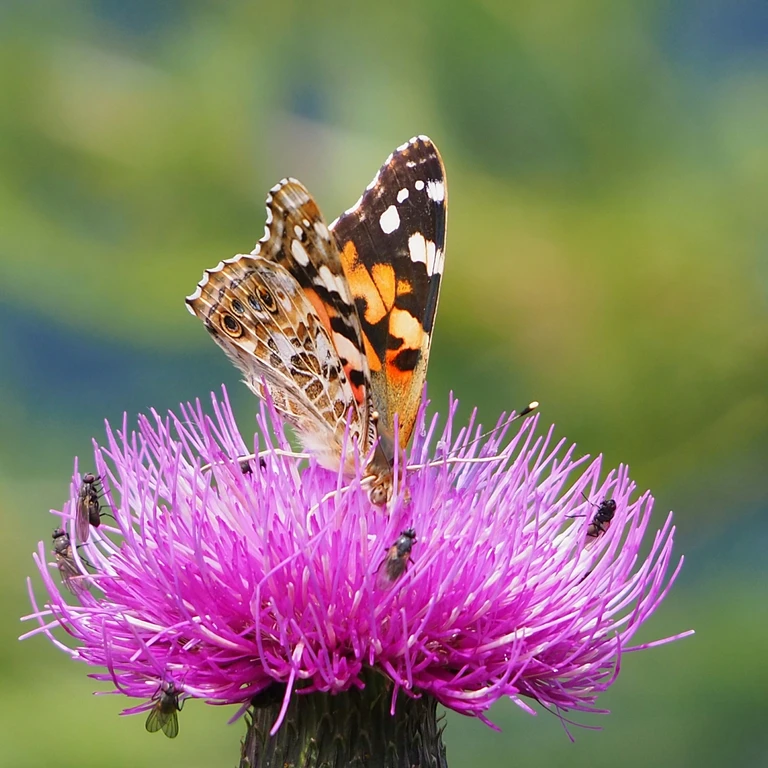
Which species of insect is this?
Vanessa cardui
